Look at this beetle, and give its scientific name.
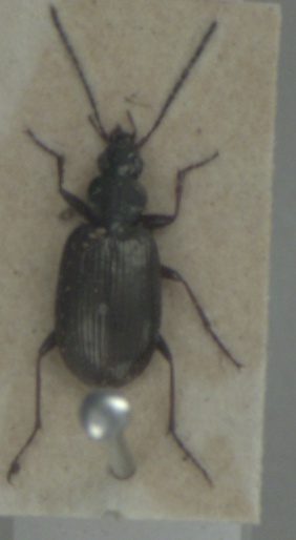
Agonum micans
